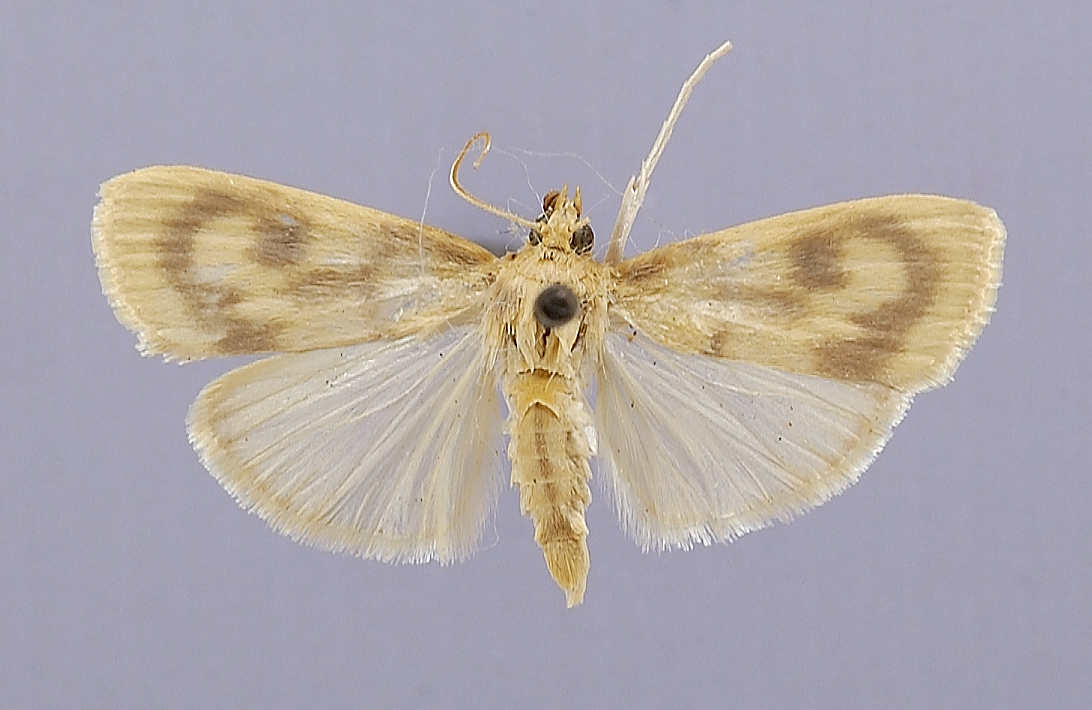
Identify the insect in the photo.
Sameodes ulricalis
